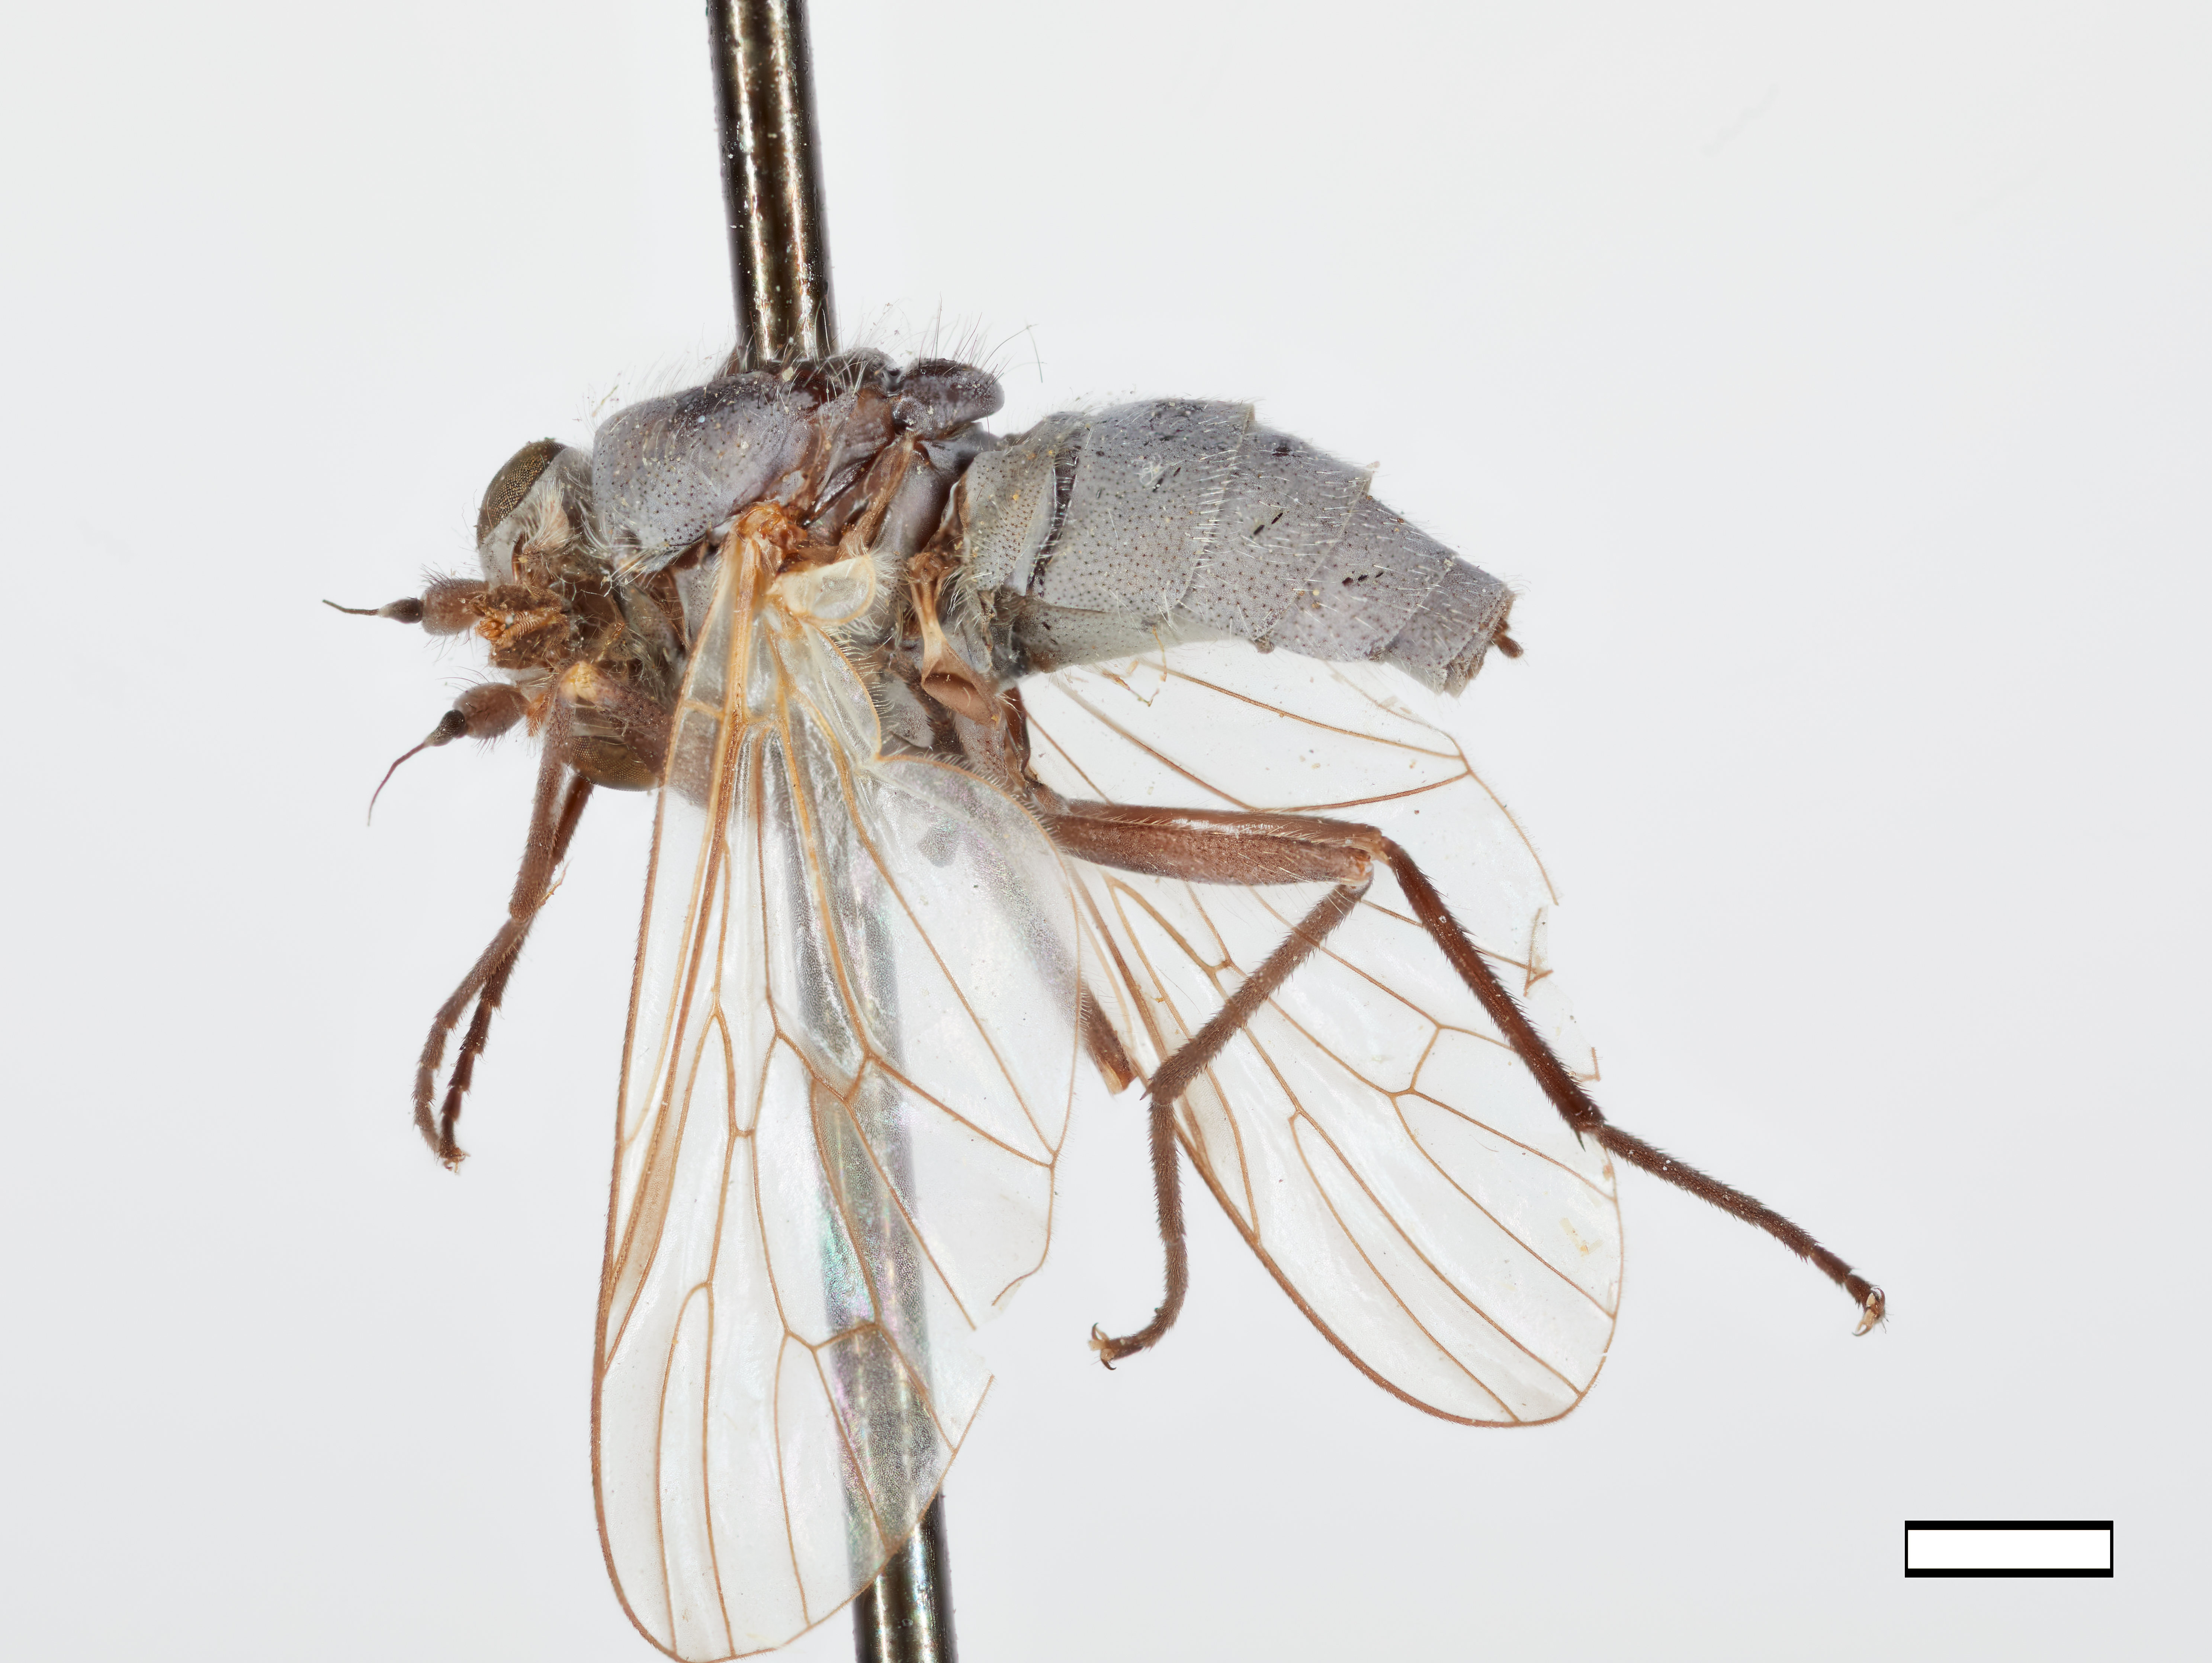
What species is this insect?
Symphoromyia plumbea
